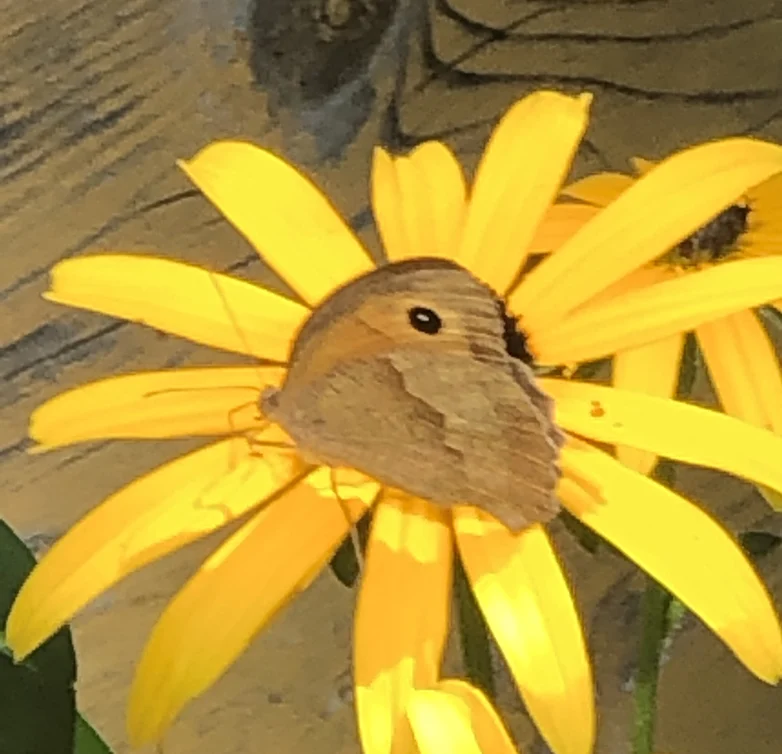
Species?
Maniola jurtina
